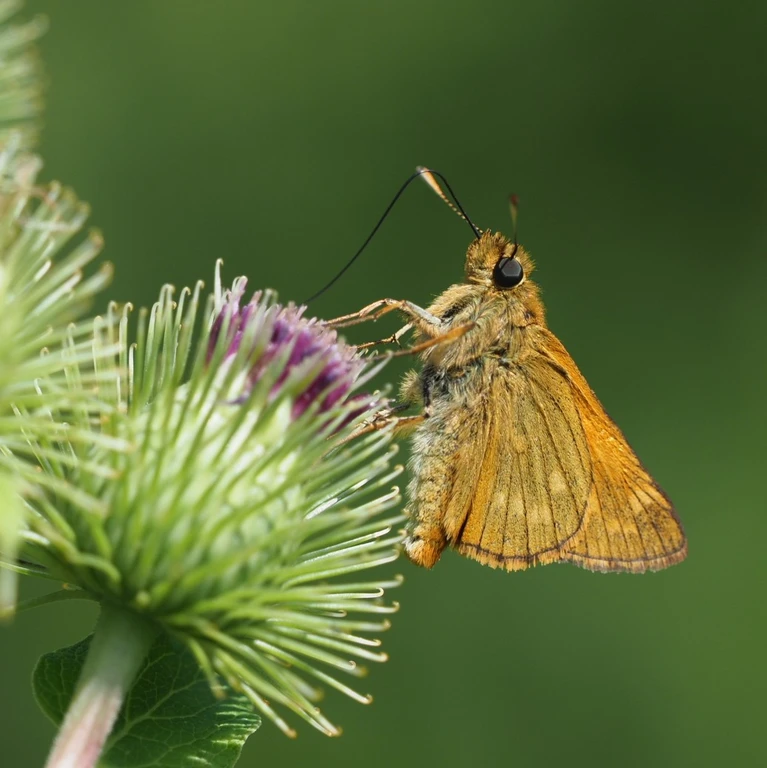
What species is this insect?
Ochlodes sylvanus (also Ochlodes venata)
